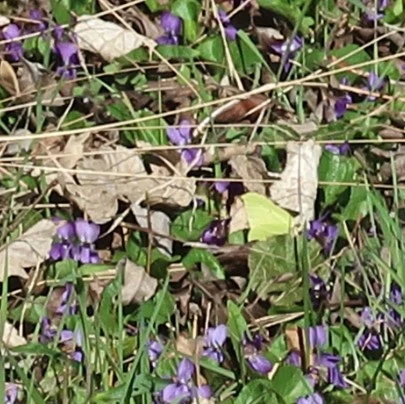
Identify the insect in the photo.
Gonepteryx rhamni
